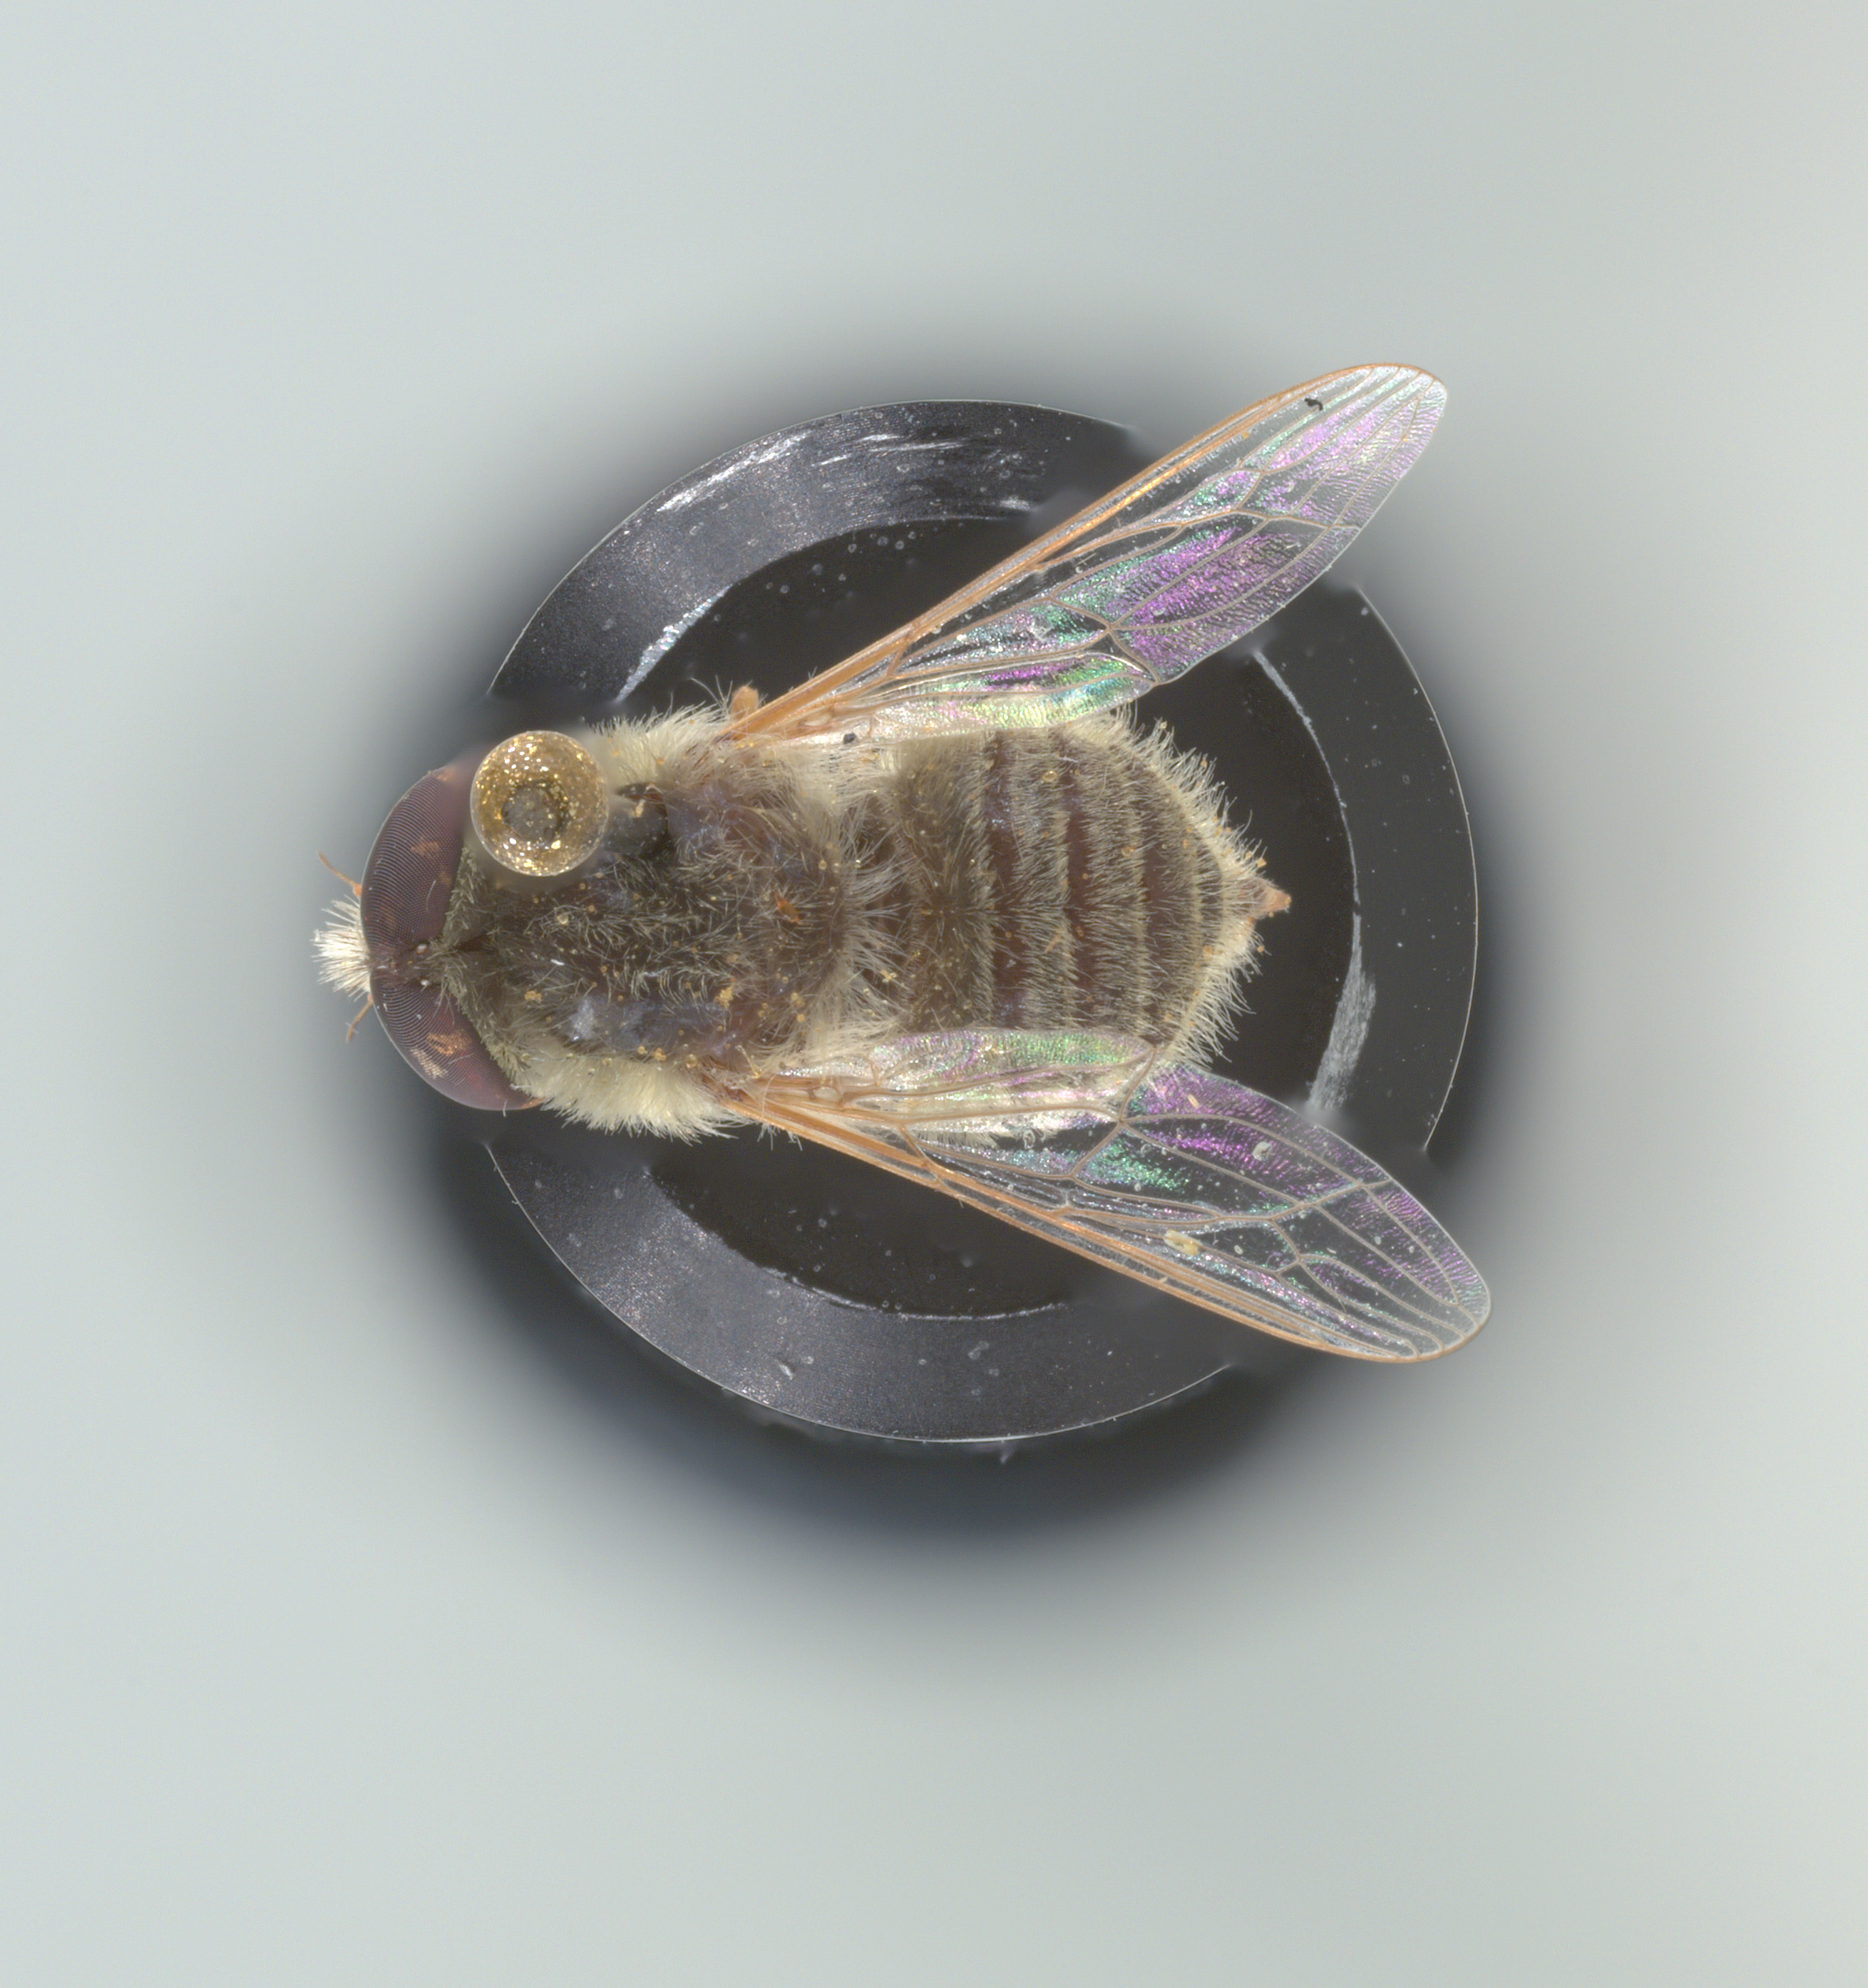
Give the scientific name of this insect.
Neorhynchocephalus sackenii
